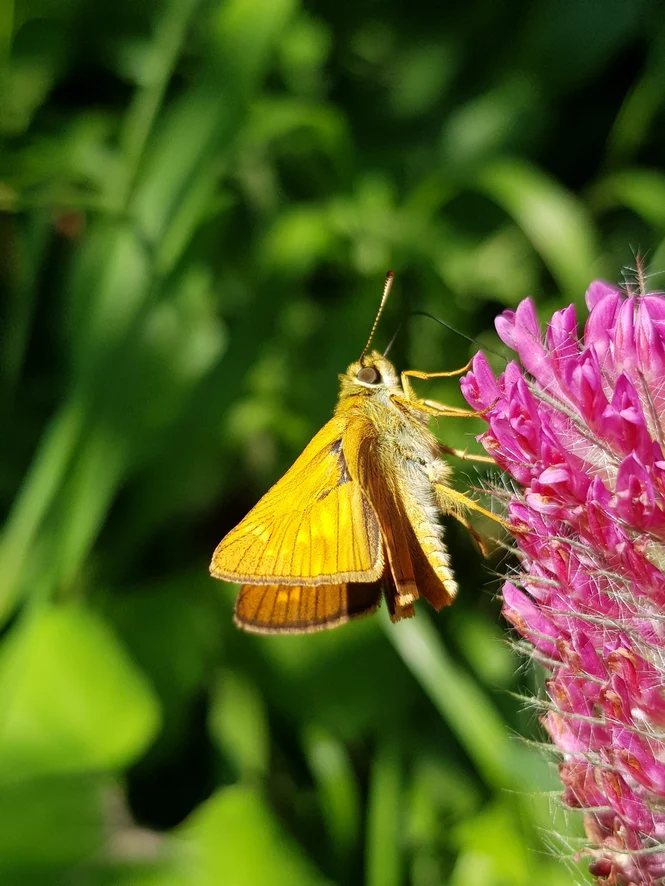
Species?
Ochlodes sylvanus (also Ochlodes venata)
